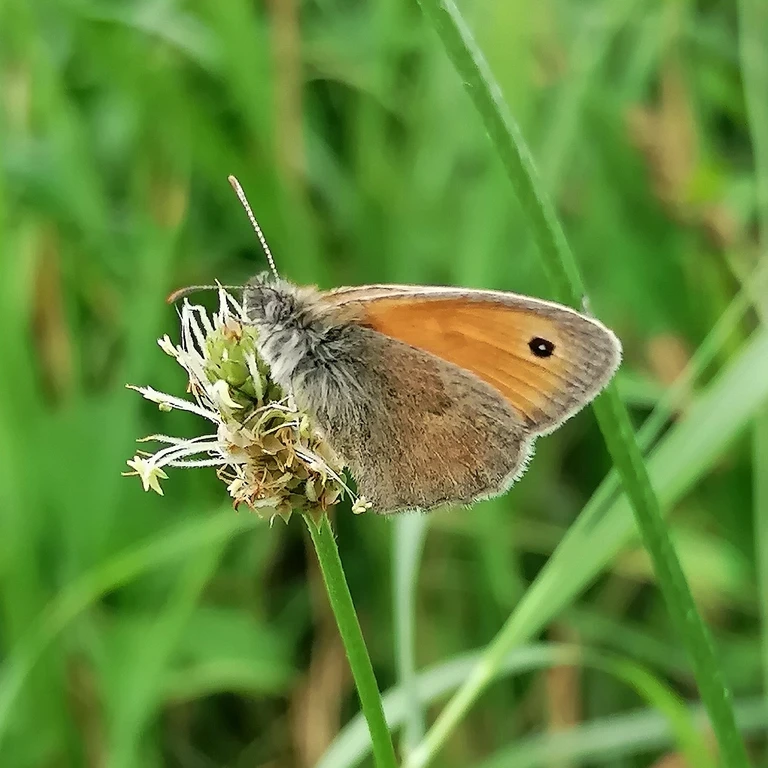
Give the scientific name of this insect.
Coenonympha pamphilus
